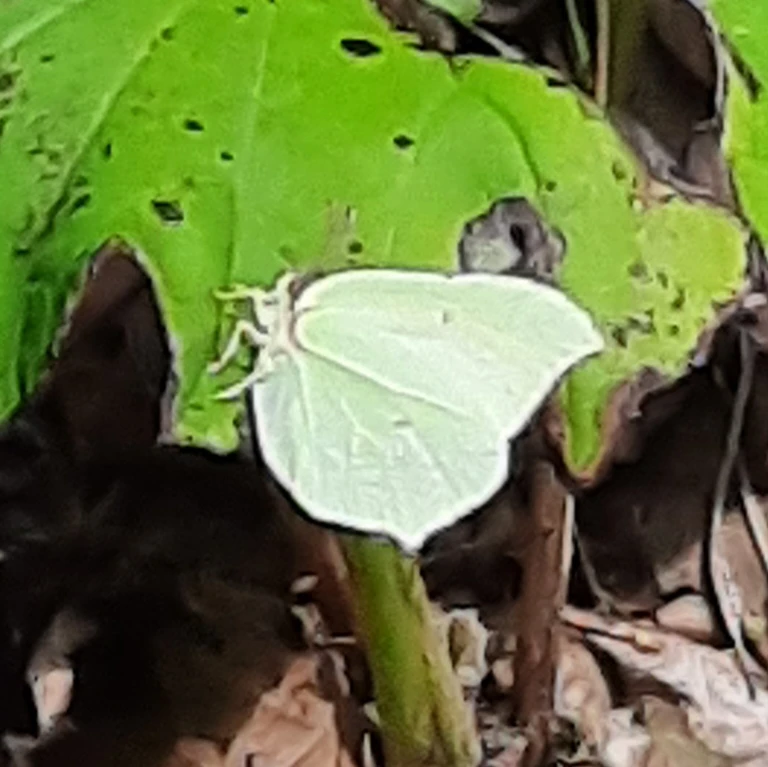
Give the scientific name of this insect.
Gonepteryx rhamni
